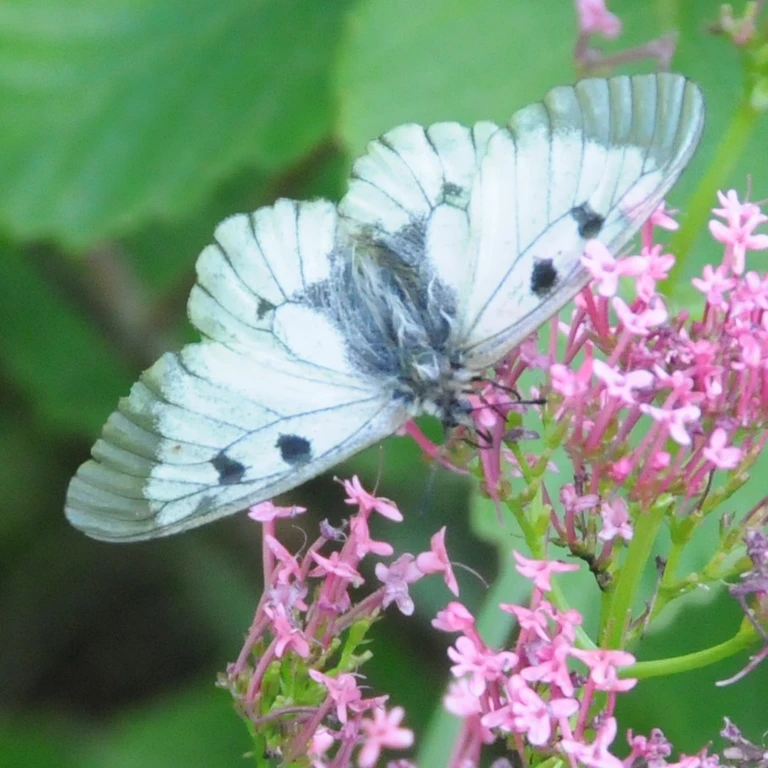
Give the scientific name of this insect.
Parnassius mnemosyne
